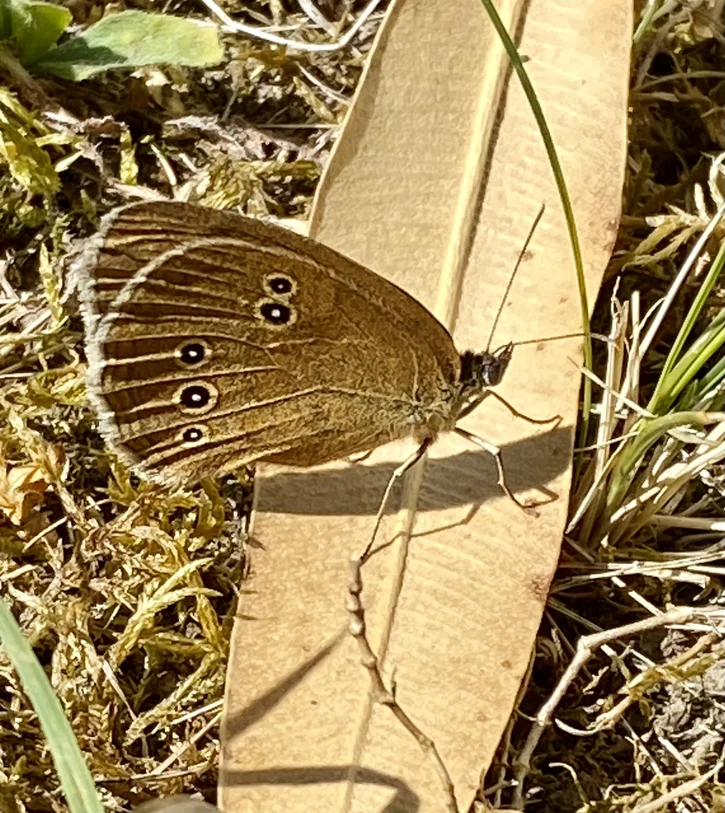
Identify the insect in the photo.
Aphantopus hyperantus
